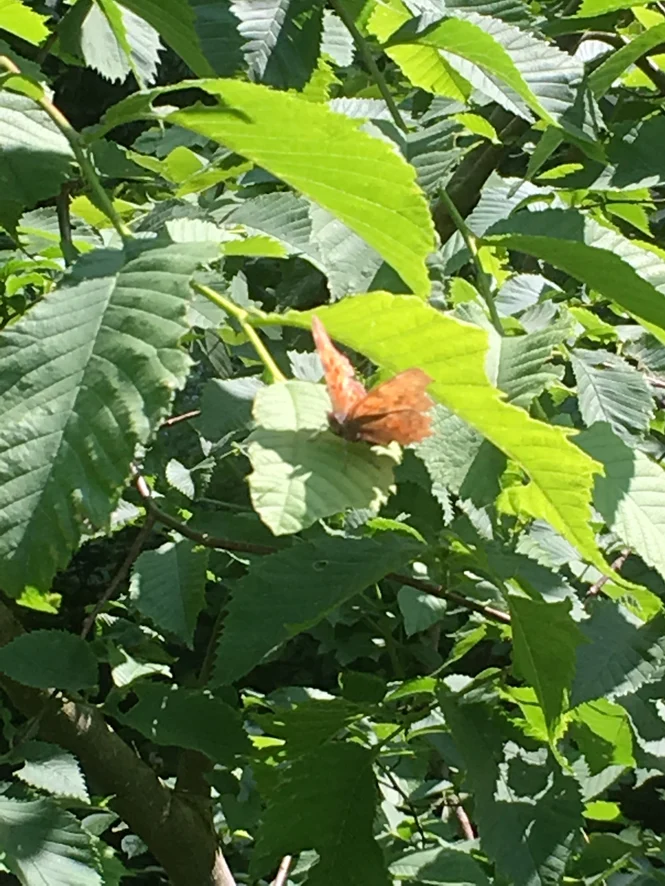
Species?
Polygonia c-album
